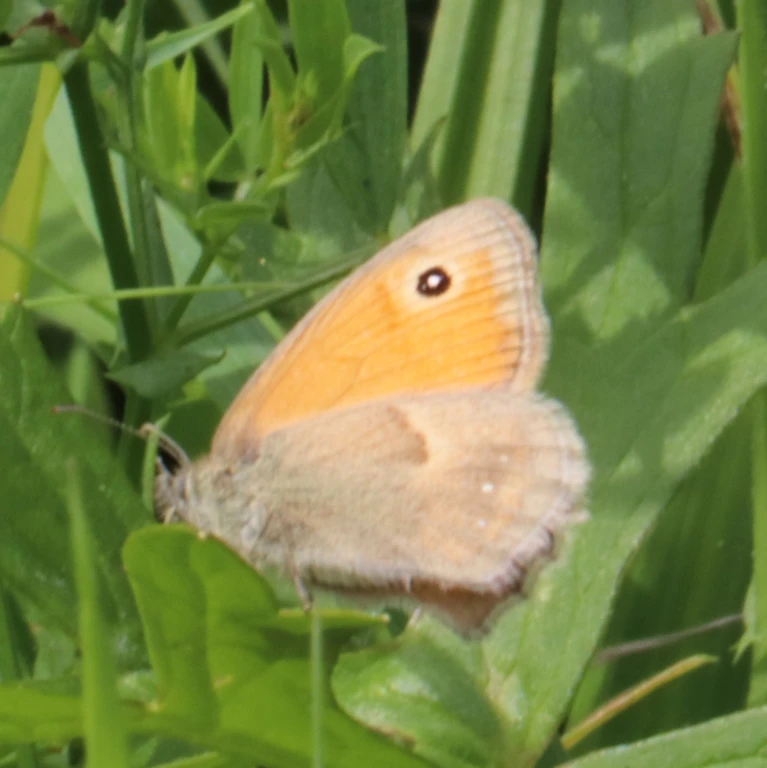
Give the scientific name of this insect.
Coenonympha pamphilus
